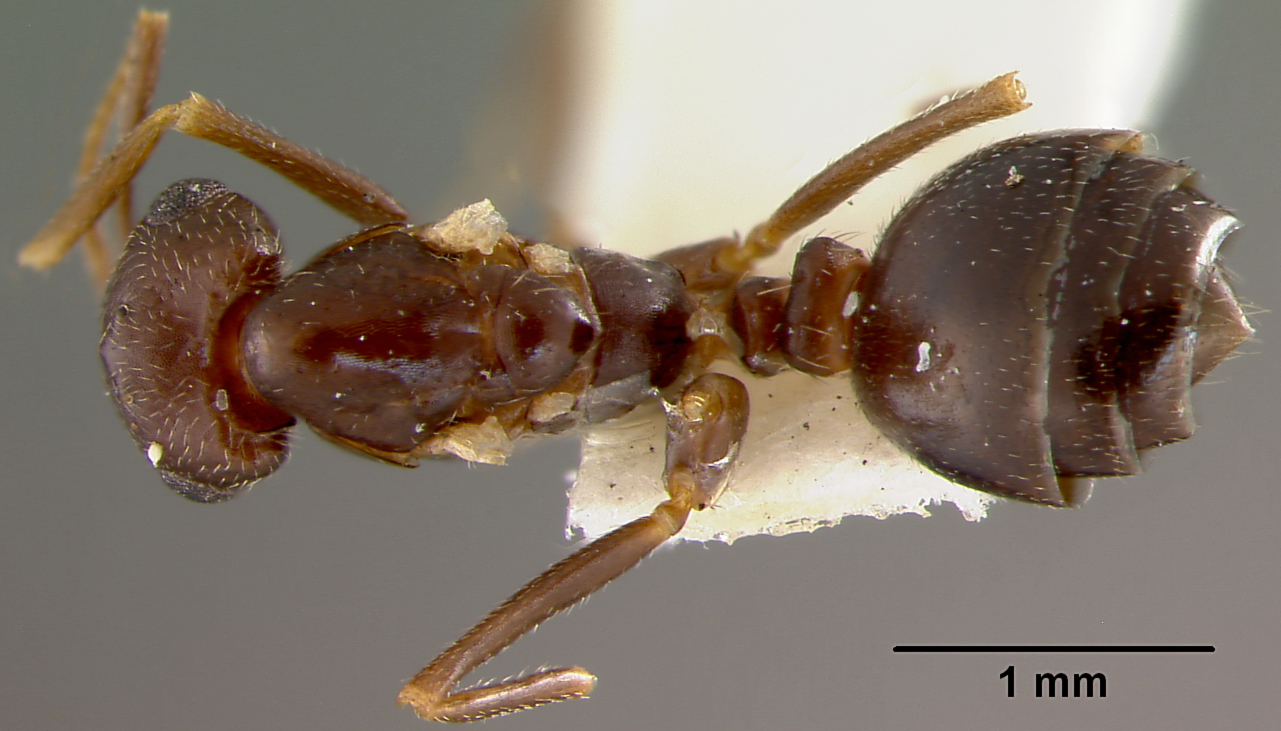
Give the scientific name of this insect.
Wheeleriella santschii
